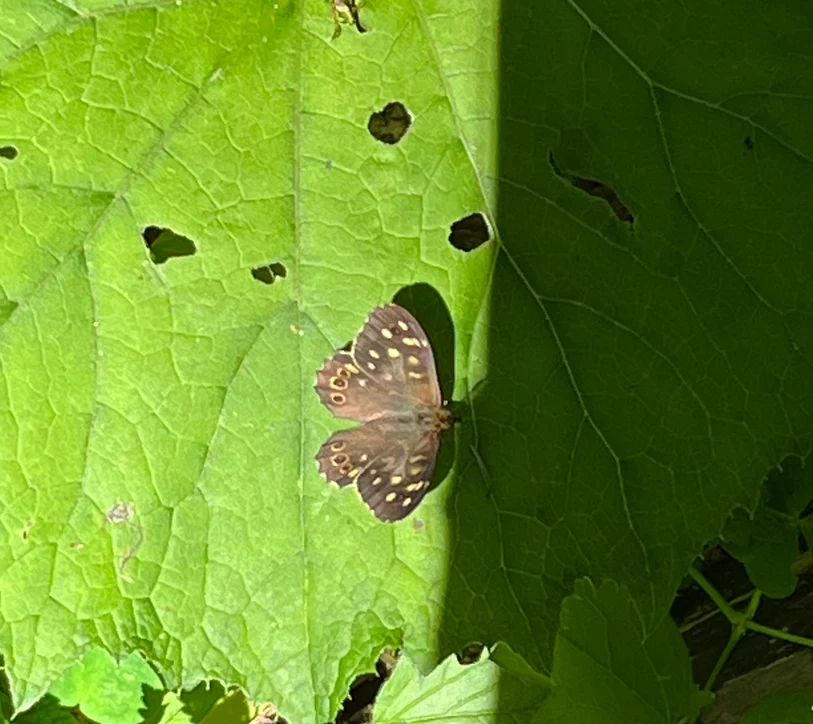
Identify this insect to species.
Pararge aegeria
